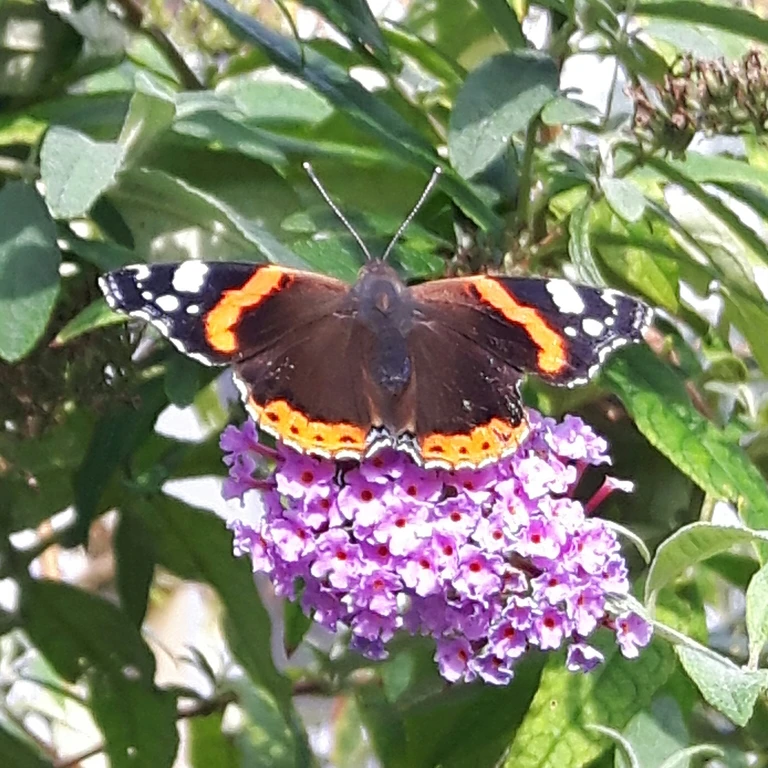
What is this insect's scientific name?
Vanessa atalanta
